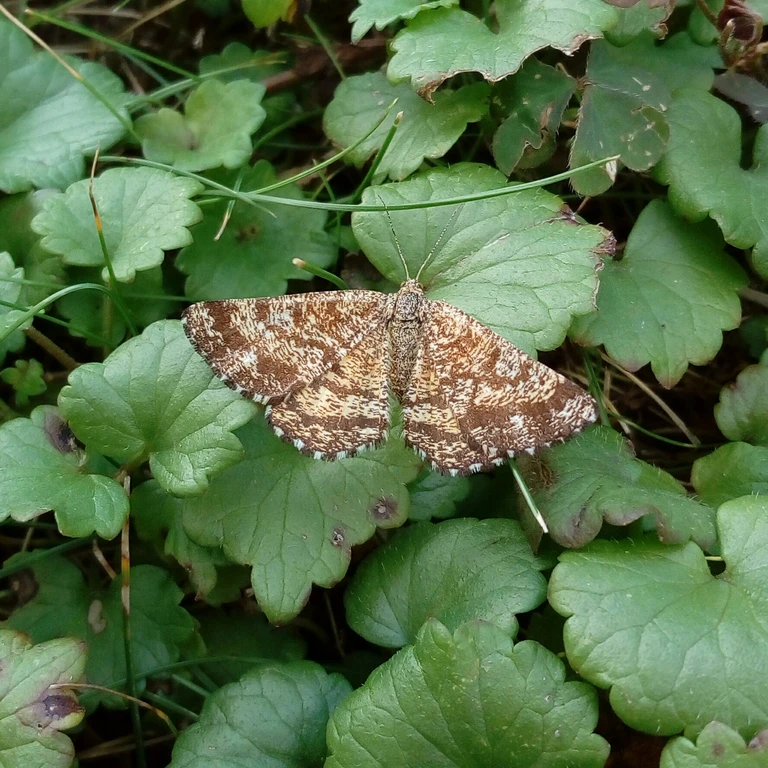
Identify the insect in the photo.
Ematurga atomaria
